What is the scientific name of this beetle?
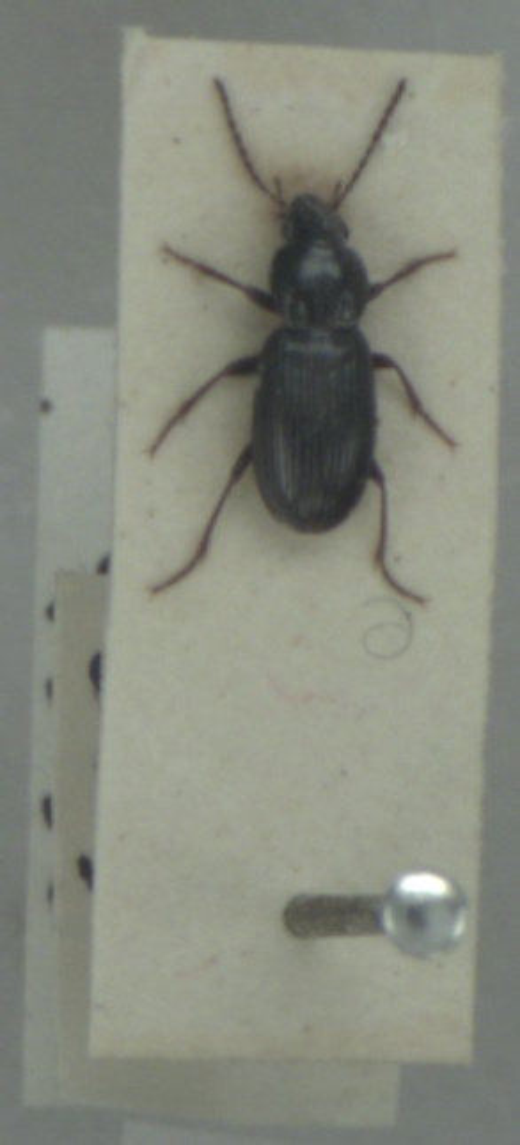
Pterostichus diligens
